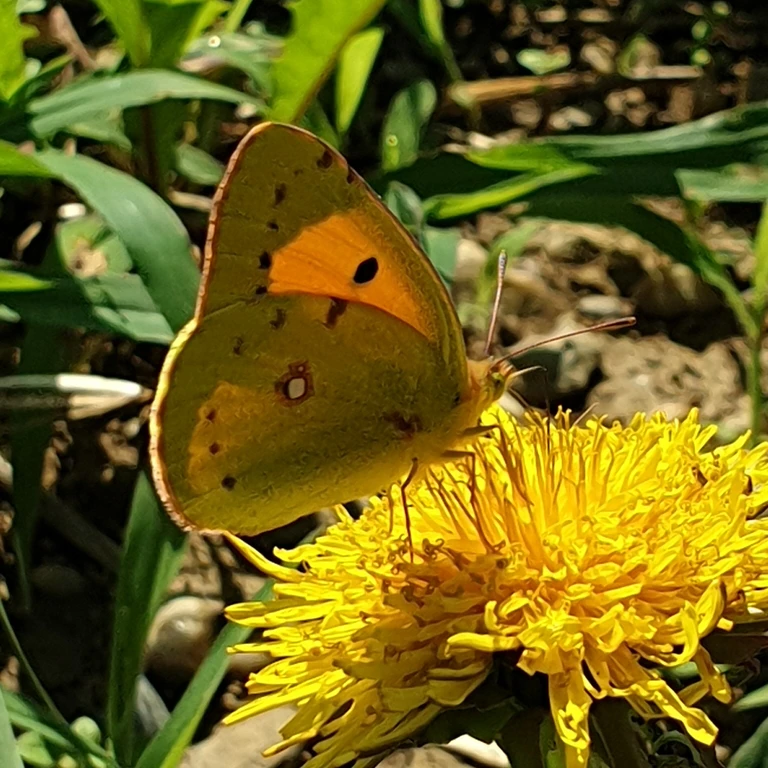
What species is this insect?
Colias croceus
